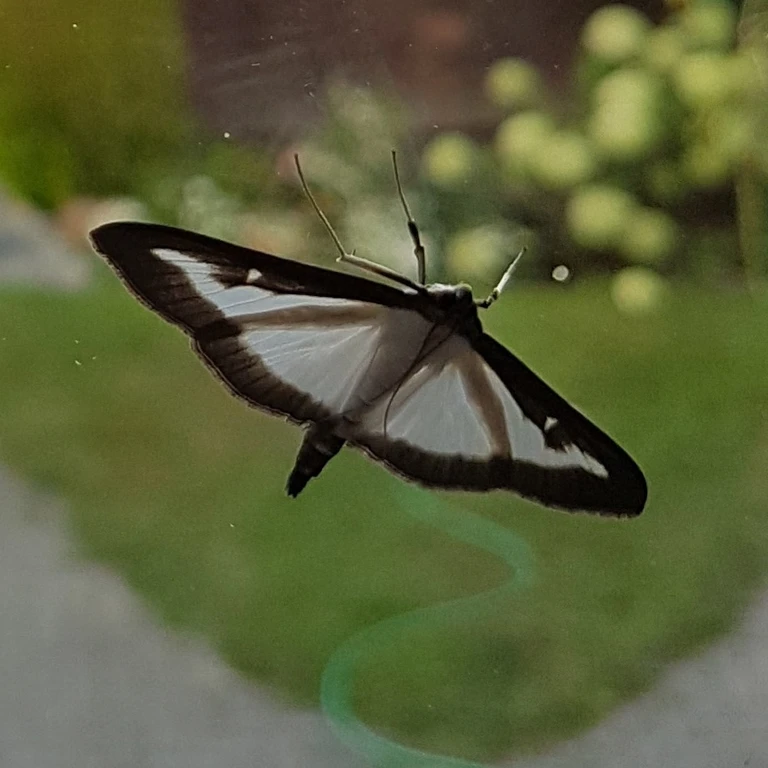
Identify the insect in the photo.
Cydalima perspectalis
